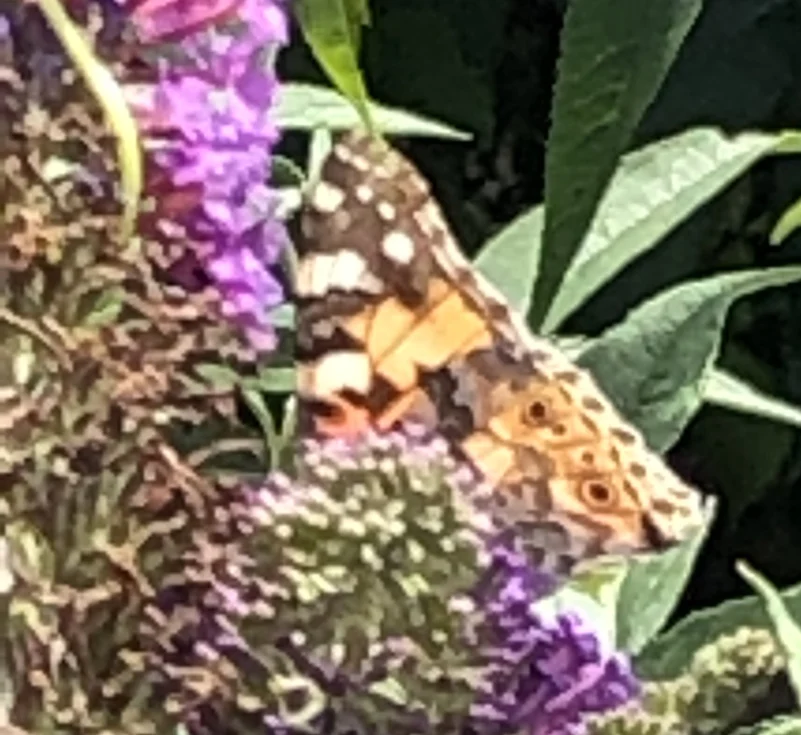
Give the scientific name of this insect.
Vanessa cardui
